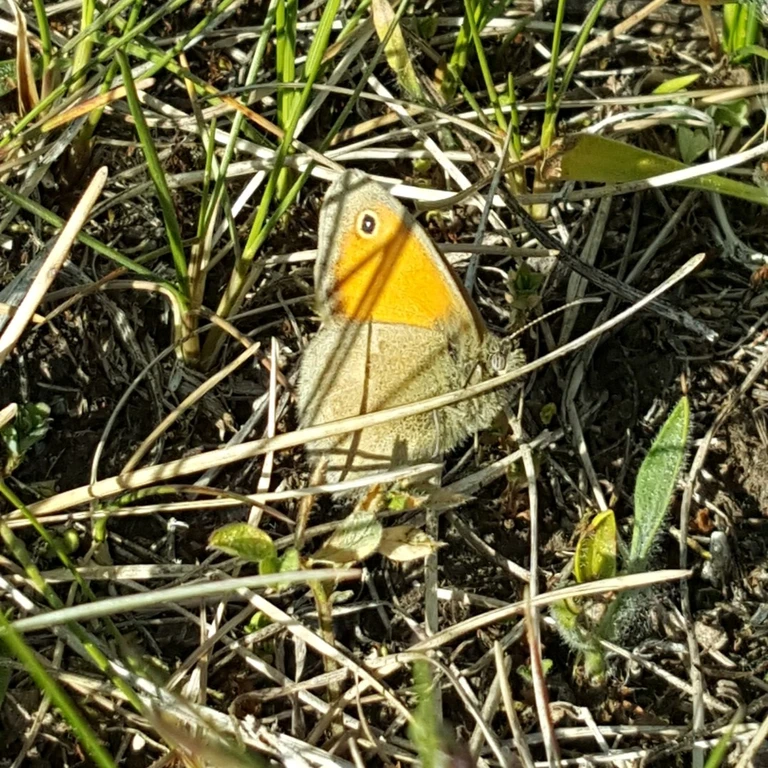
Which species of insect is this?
Coenonympha pamphilus
